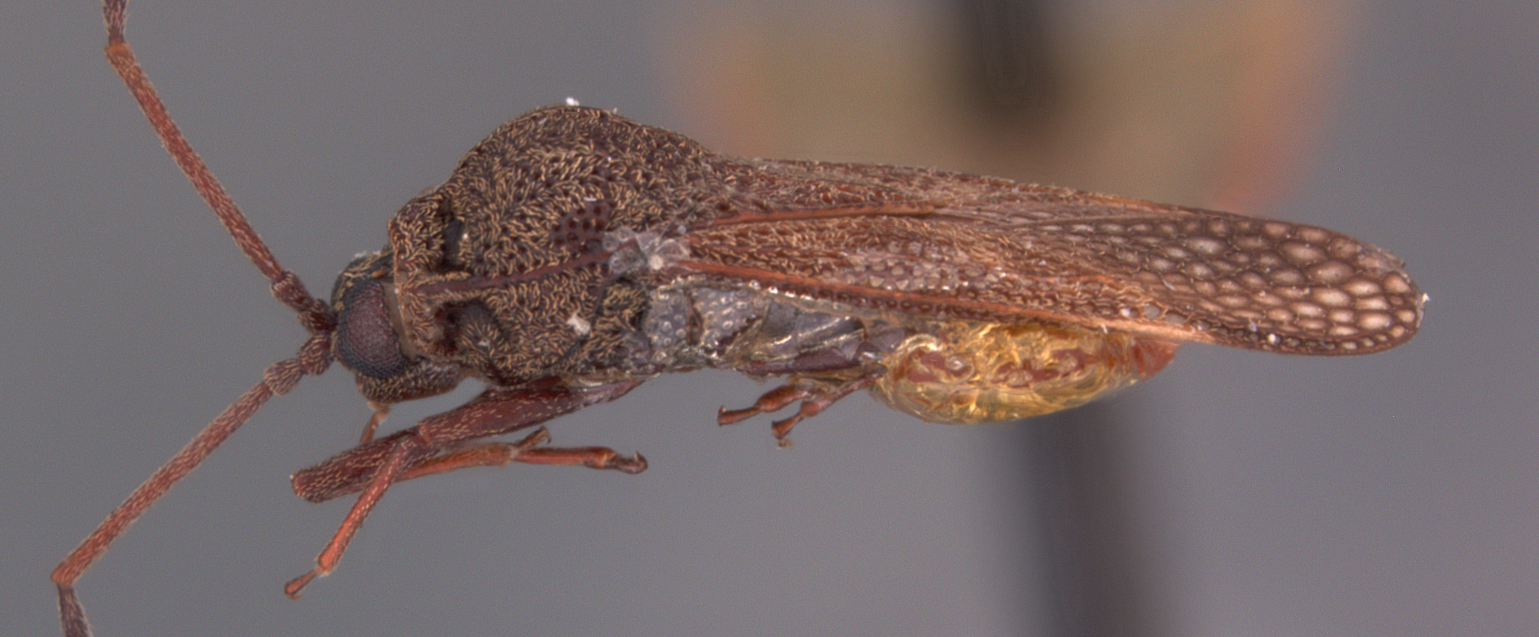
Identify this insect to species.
Cromerus kalshoveni
